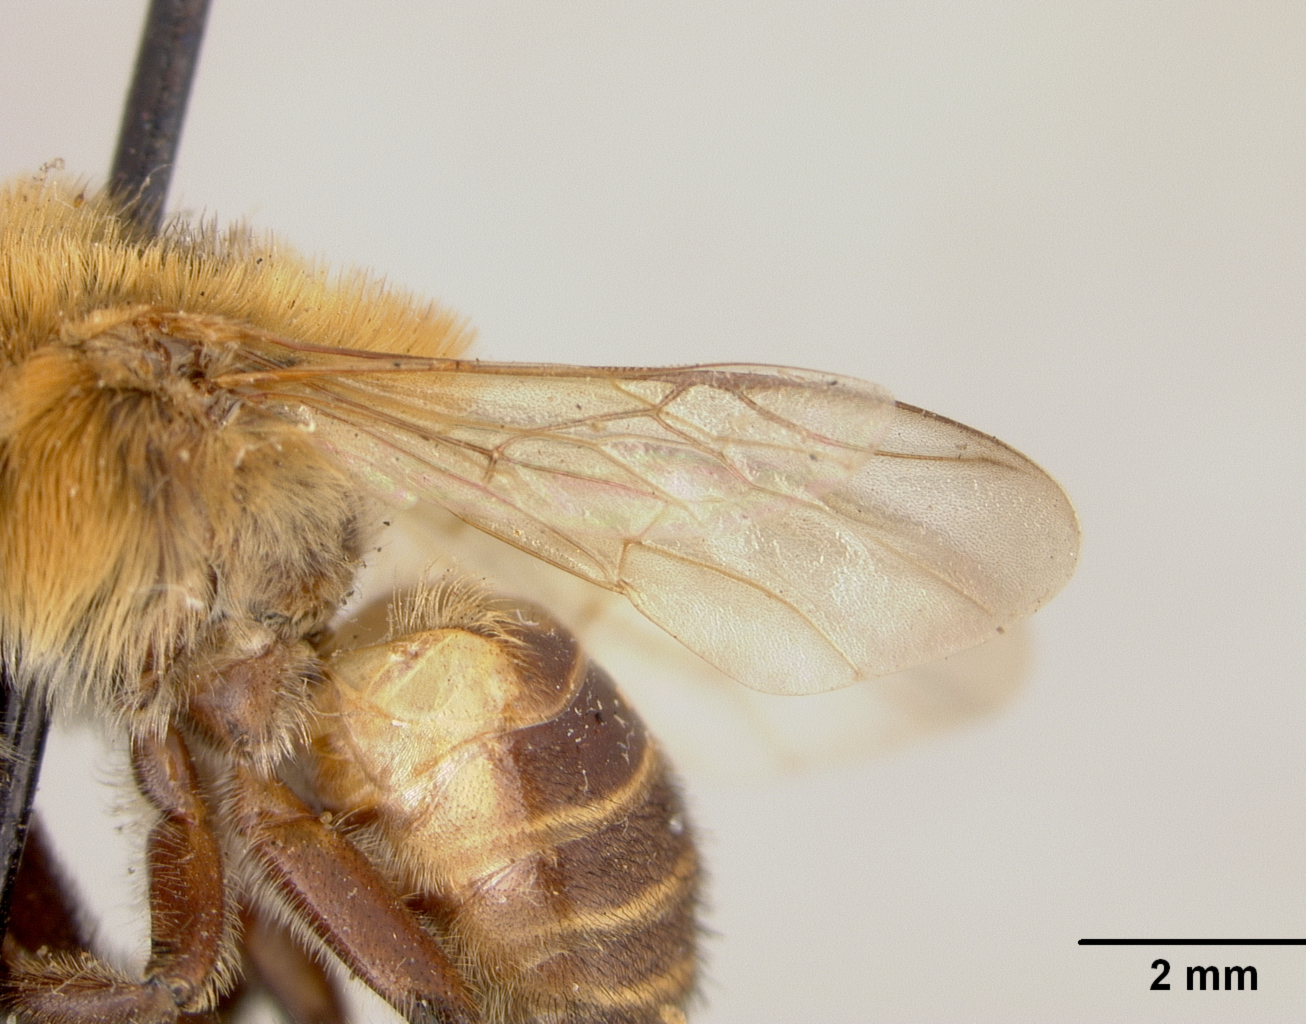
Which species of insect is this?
Melipona fasciata
